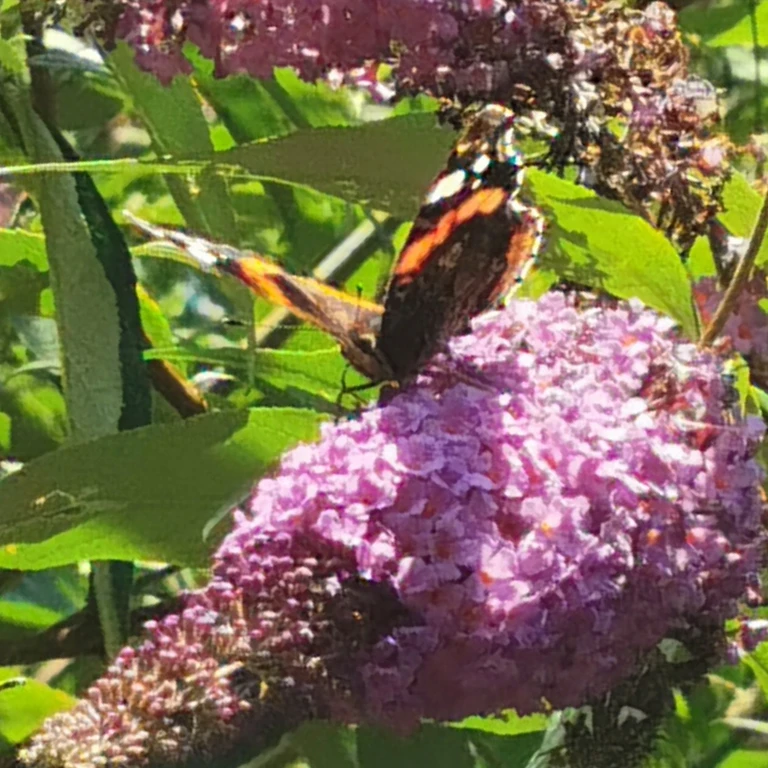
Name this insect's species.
Vanessa atalanta
